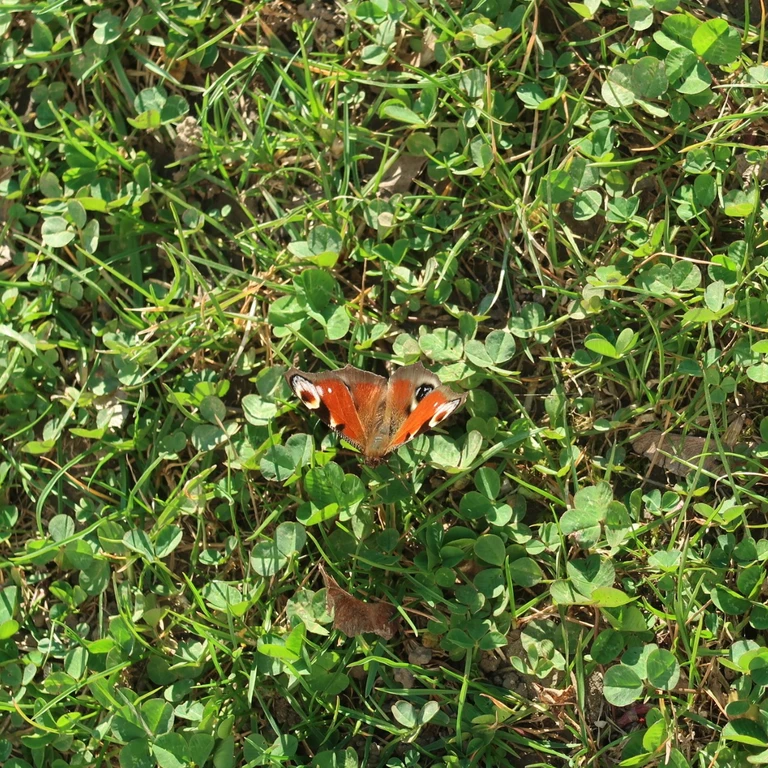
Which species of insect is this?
Aglais io
